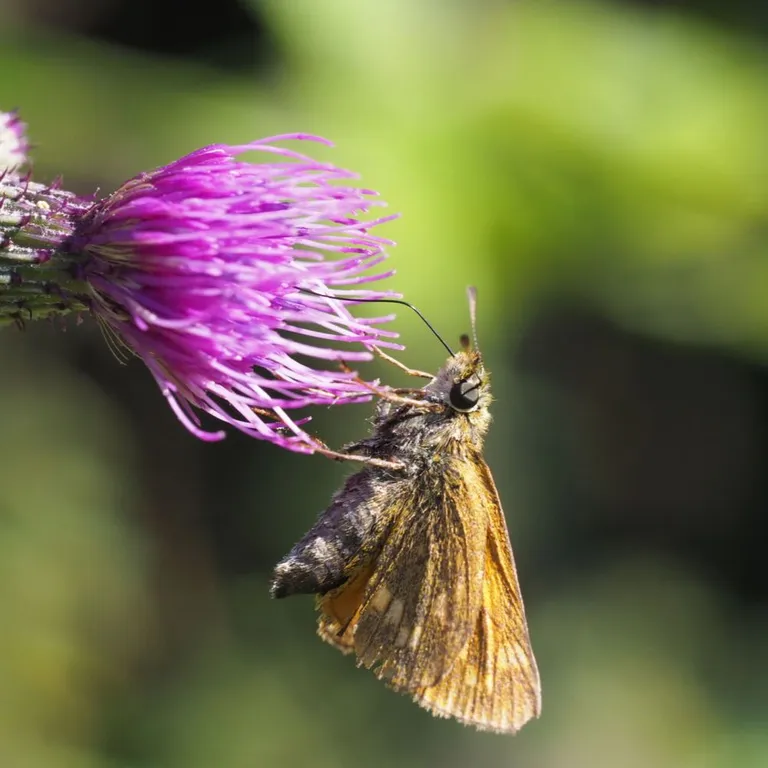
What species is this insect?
Ochlodes sylvanus (also Ochlodes venata)
